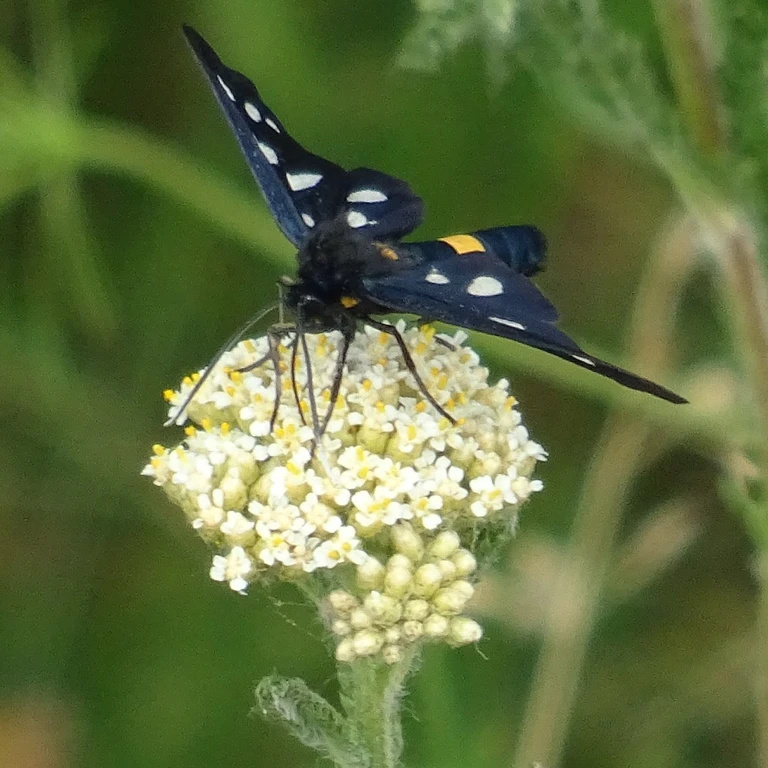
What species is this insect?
Amata phegea
